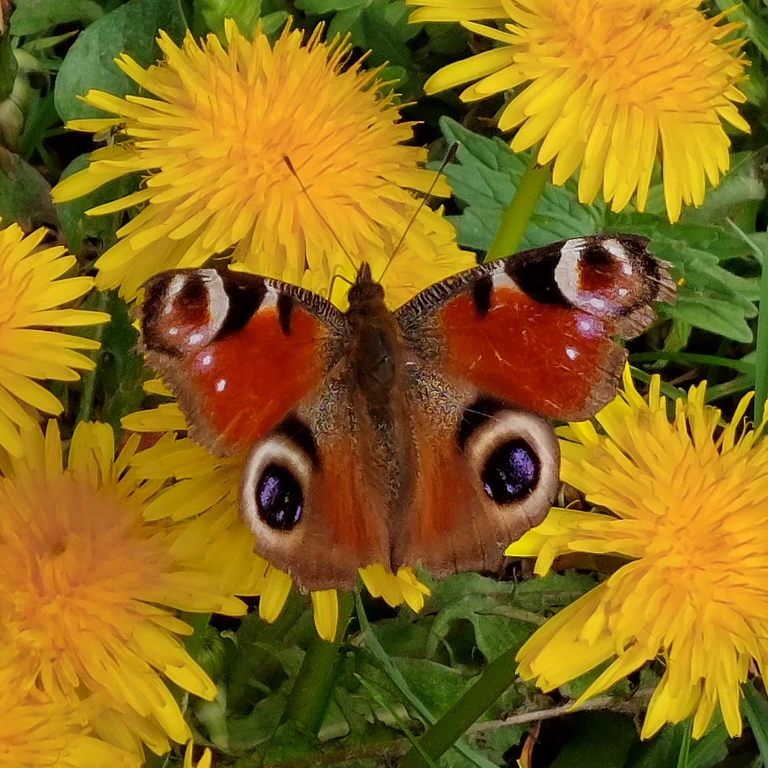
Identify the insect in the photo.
Aglais io
